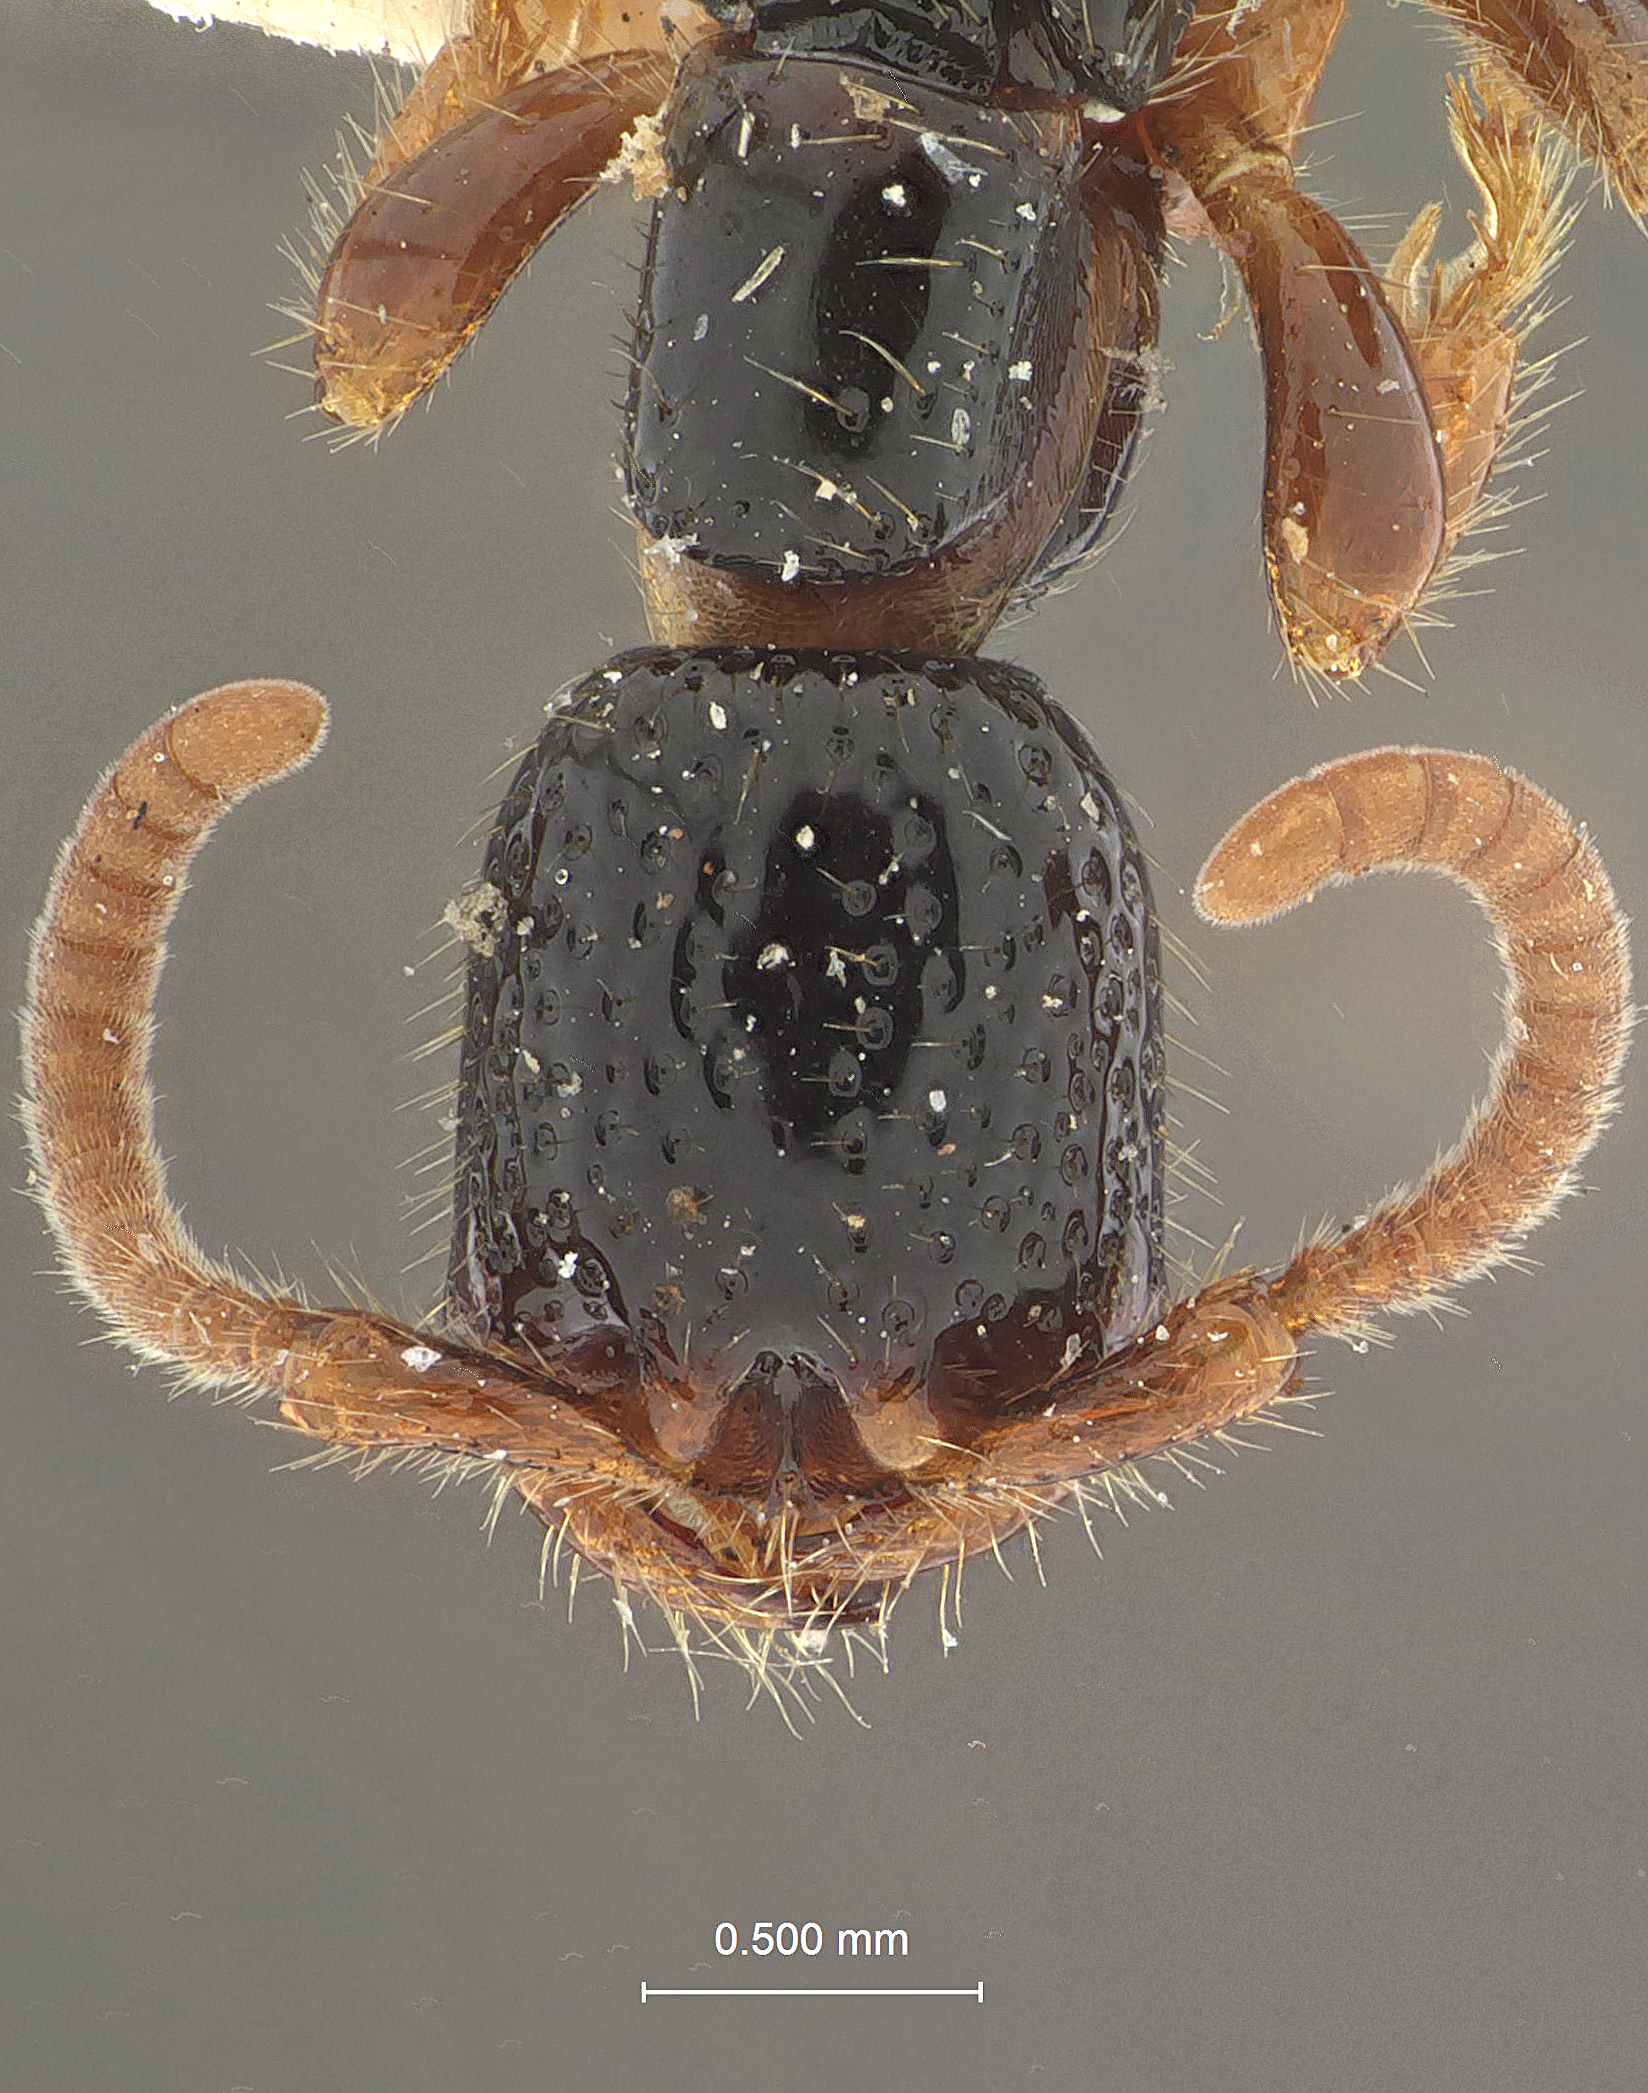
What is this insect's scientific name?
Pristocera puncticeps
